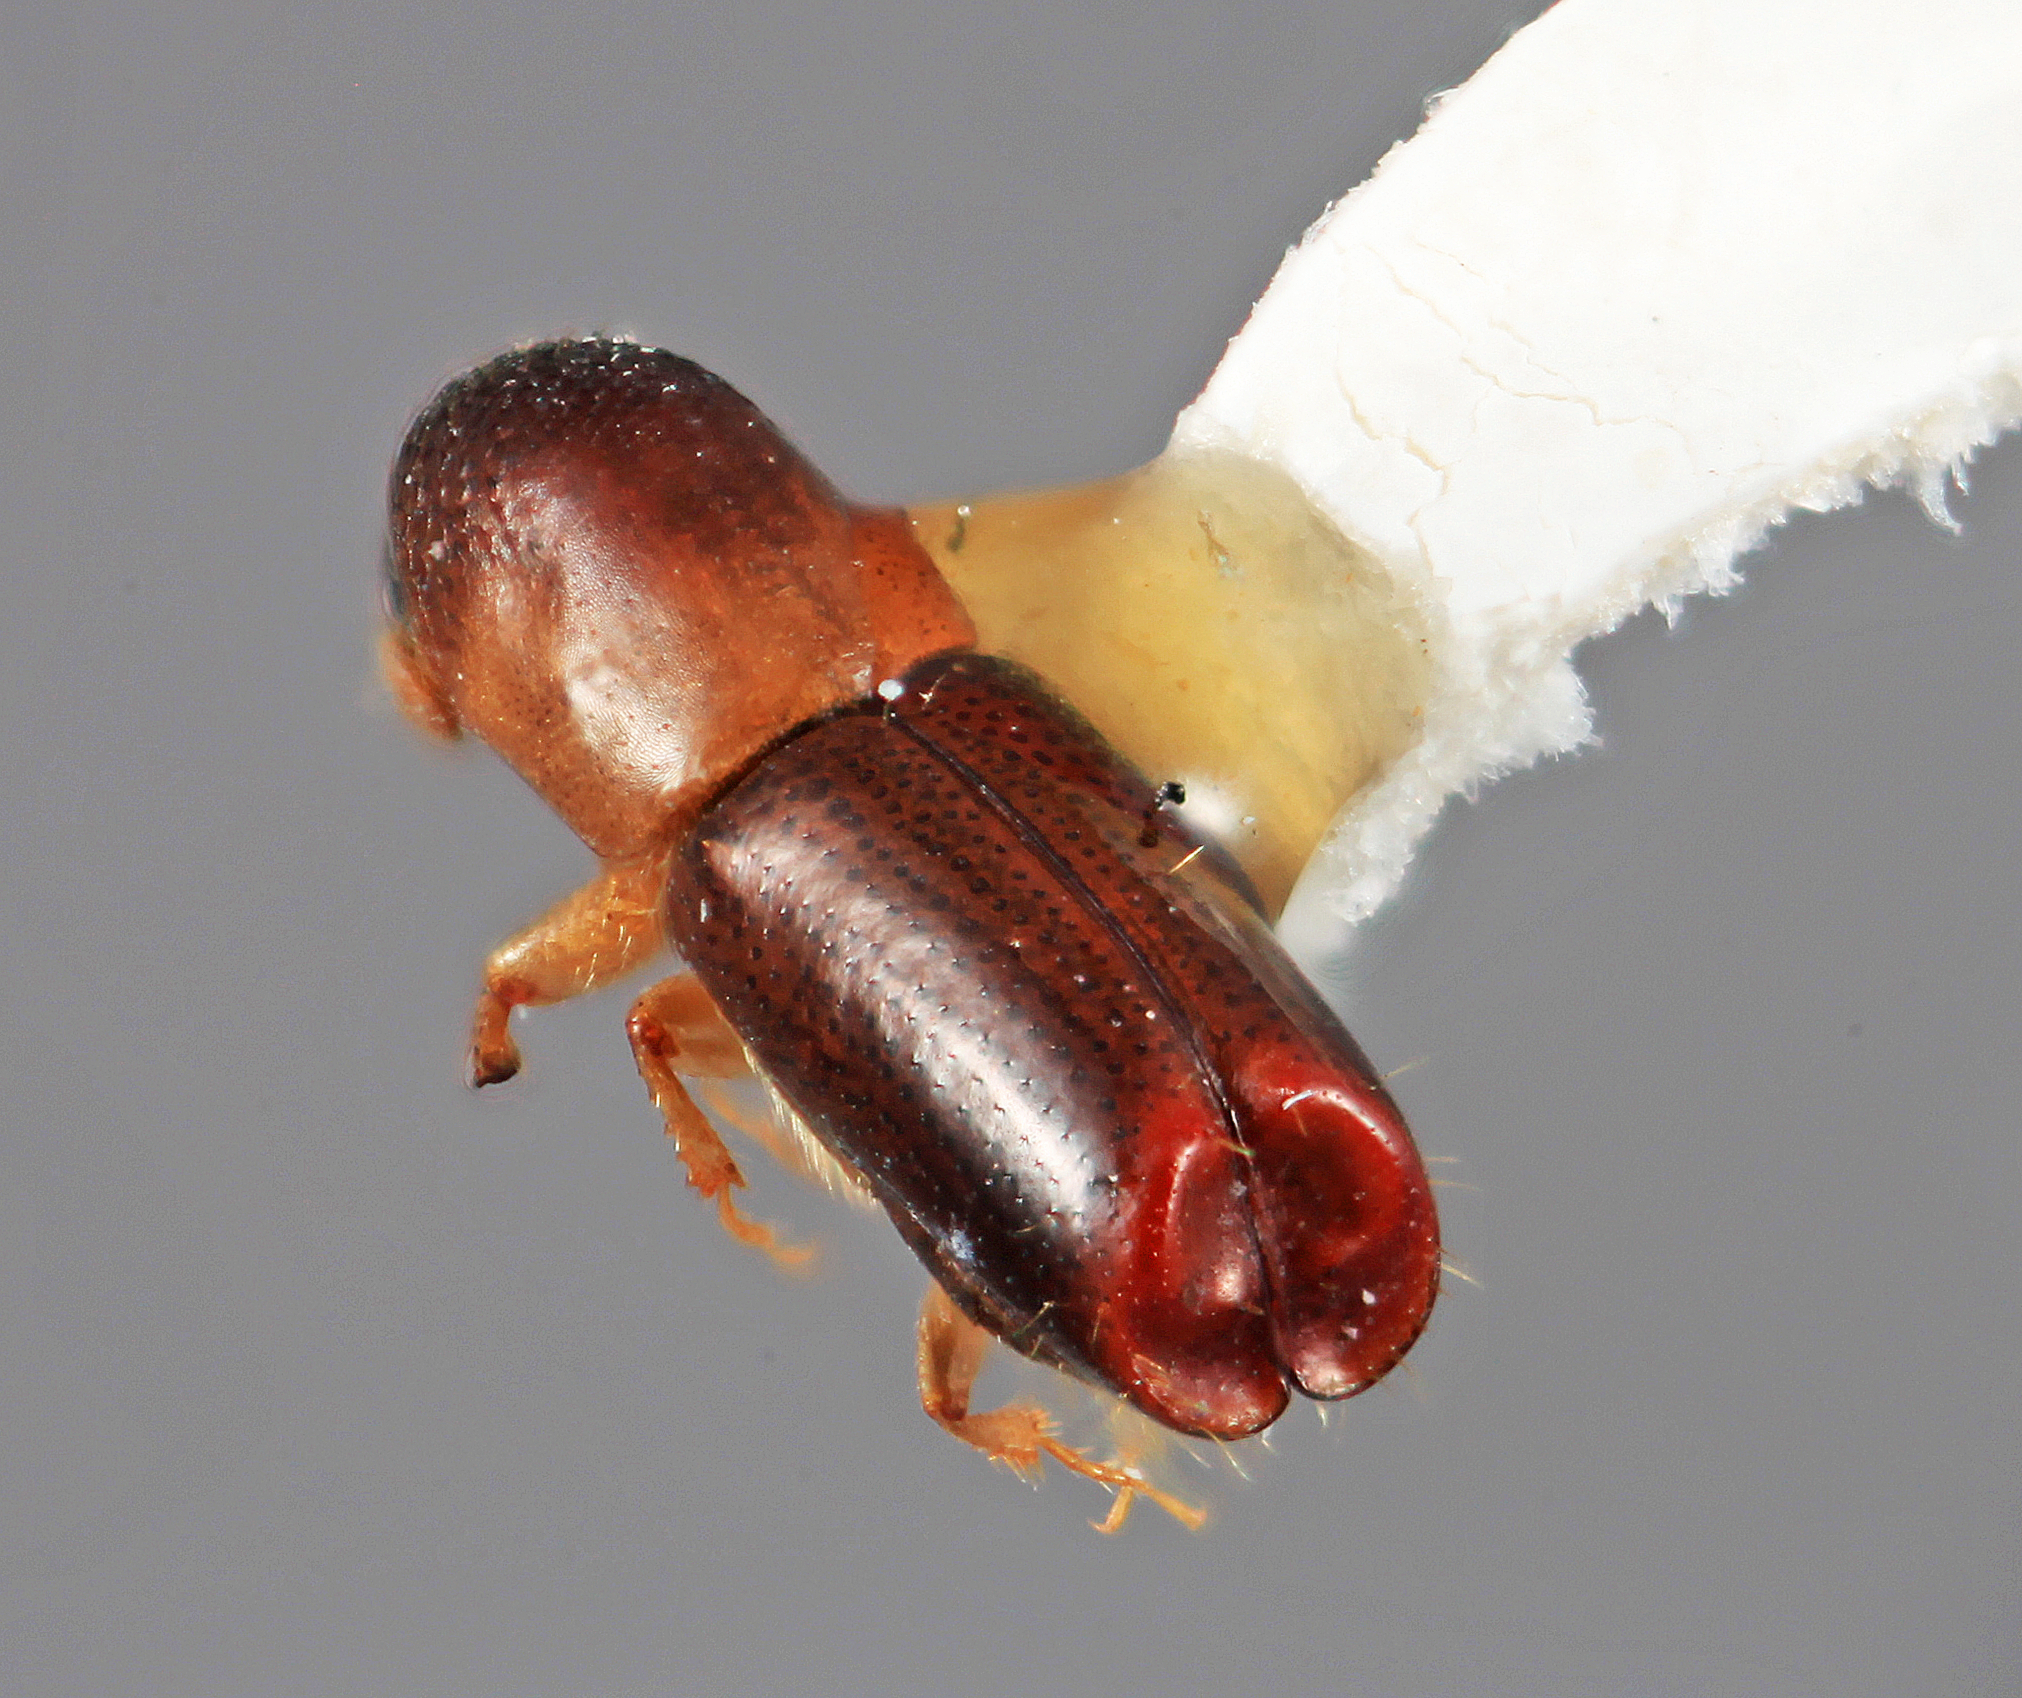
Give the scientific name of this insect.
Amphicranus micans
